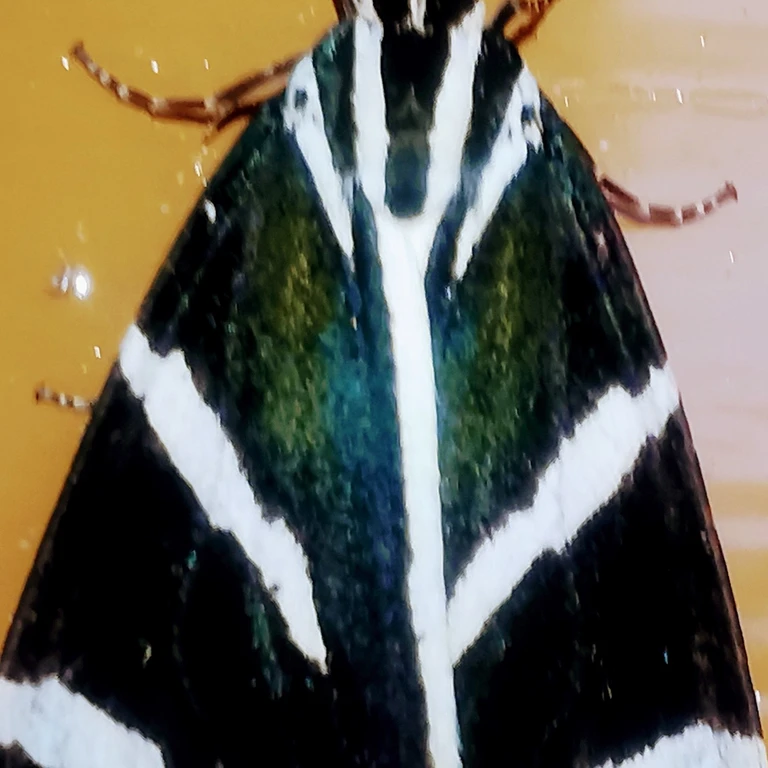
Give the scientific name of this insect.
Euplagia quadripunctaria
